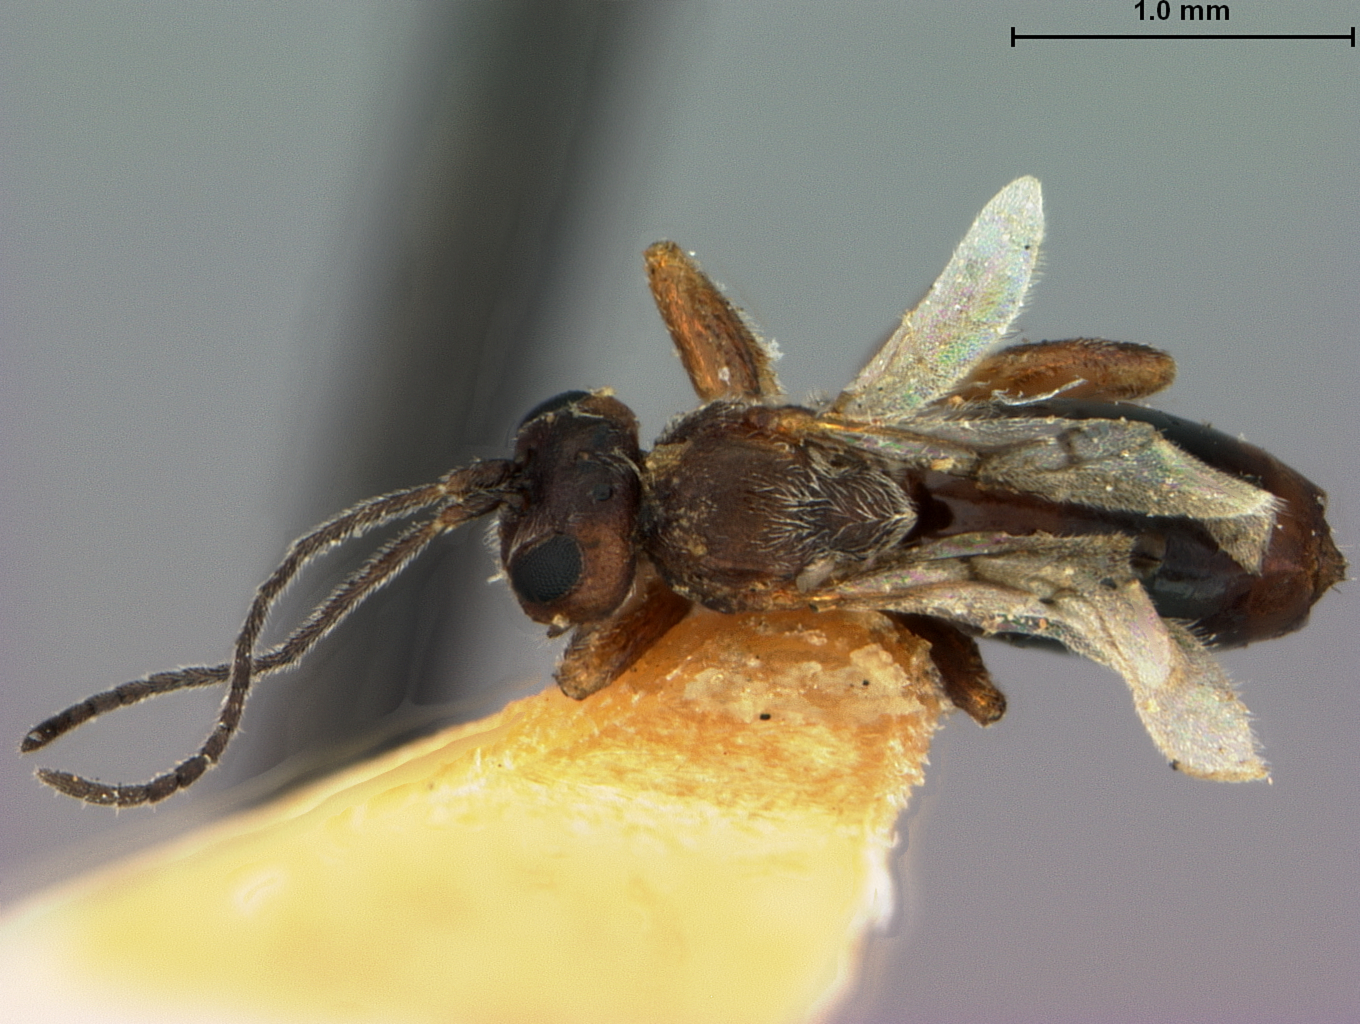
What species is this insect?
Acraspis insolens
